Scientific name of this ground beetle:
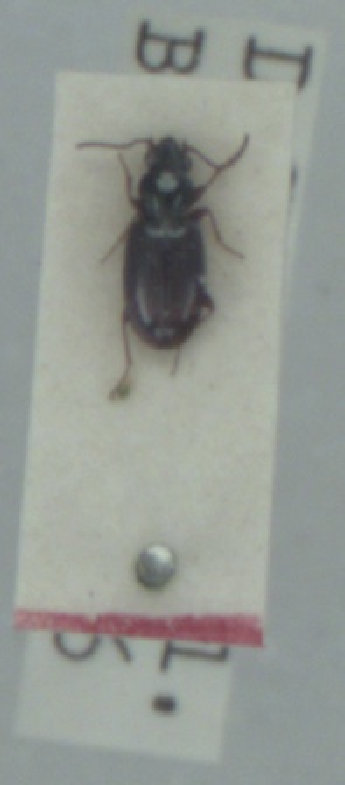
Bembidion normannum
